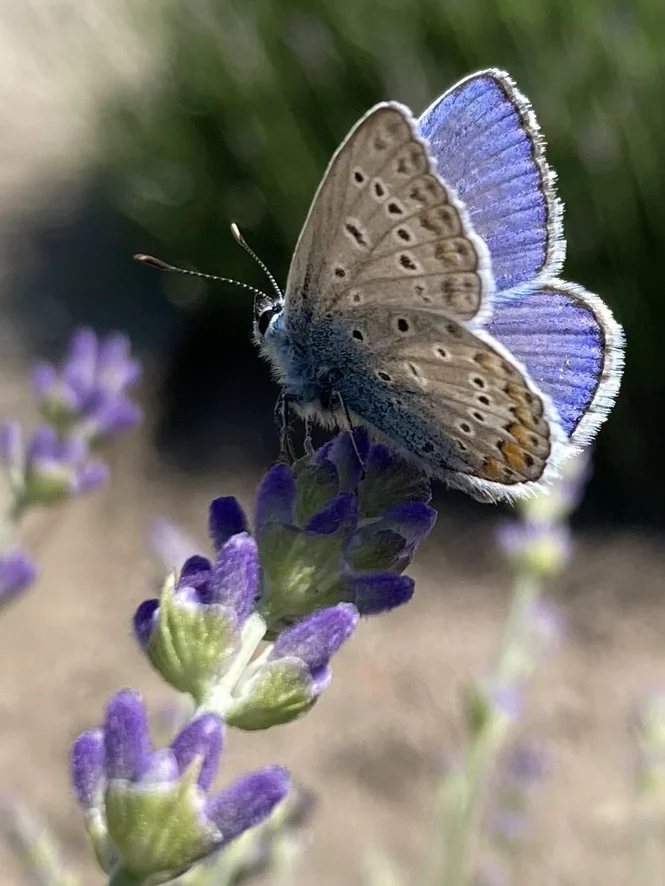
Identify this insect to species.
Polyommatus icarus
